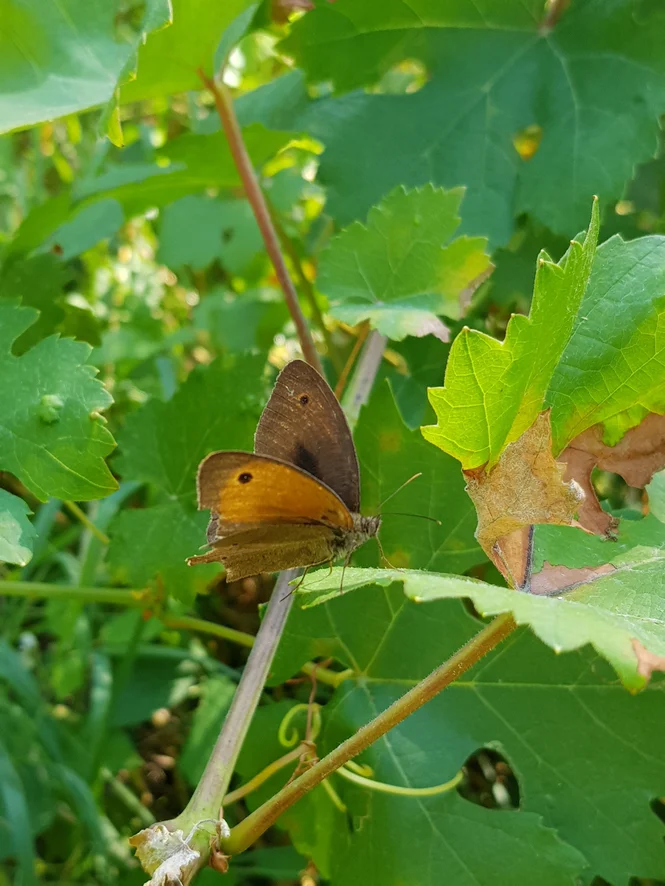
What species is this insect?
Maniola jurtina
